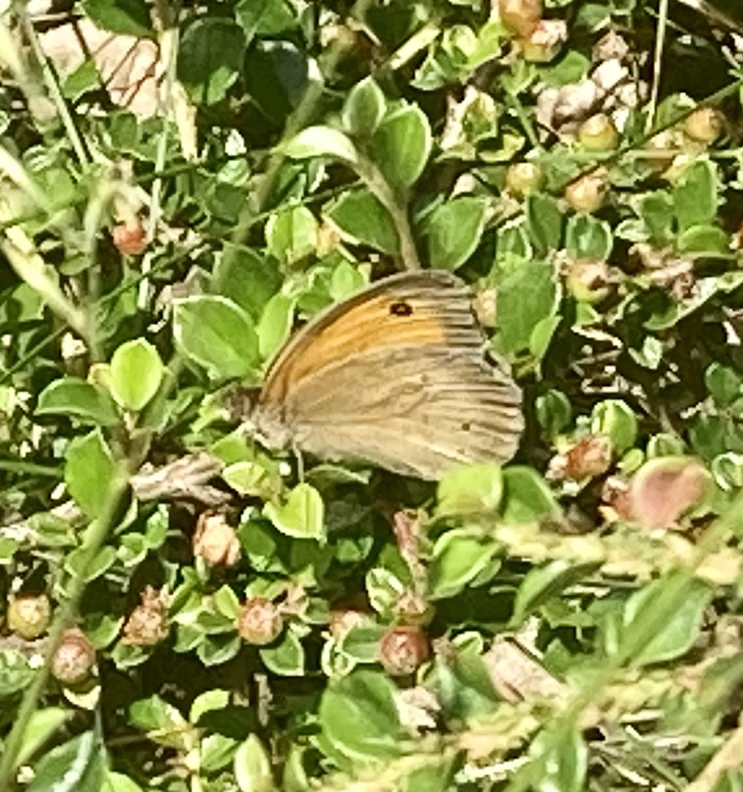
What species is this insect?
Maniola jurtina
